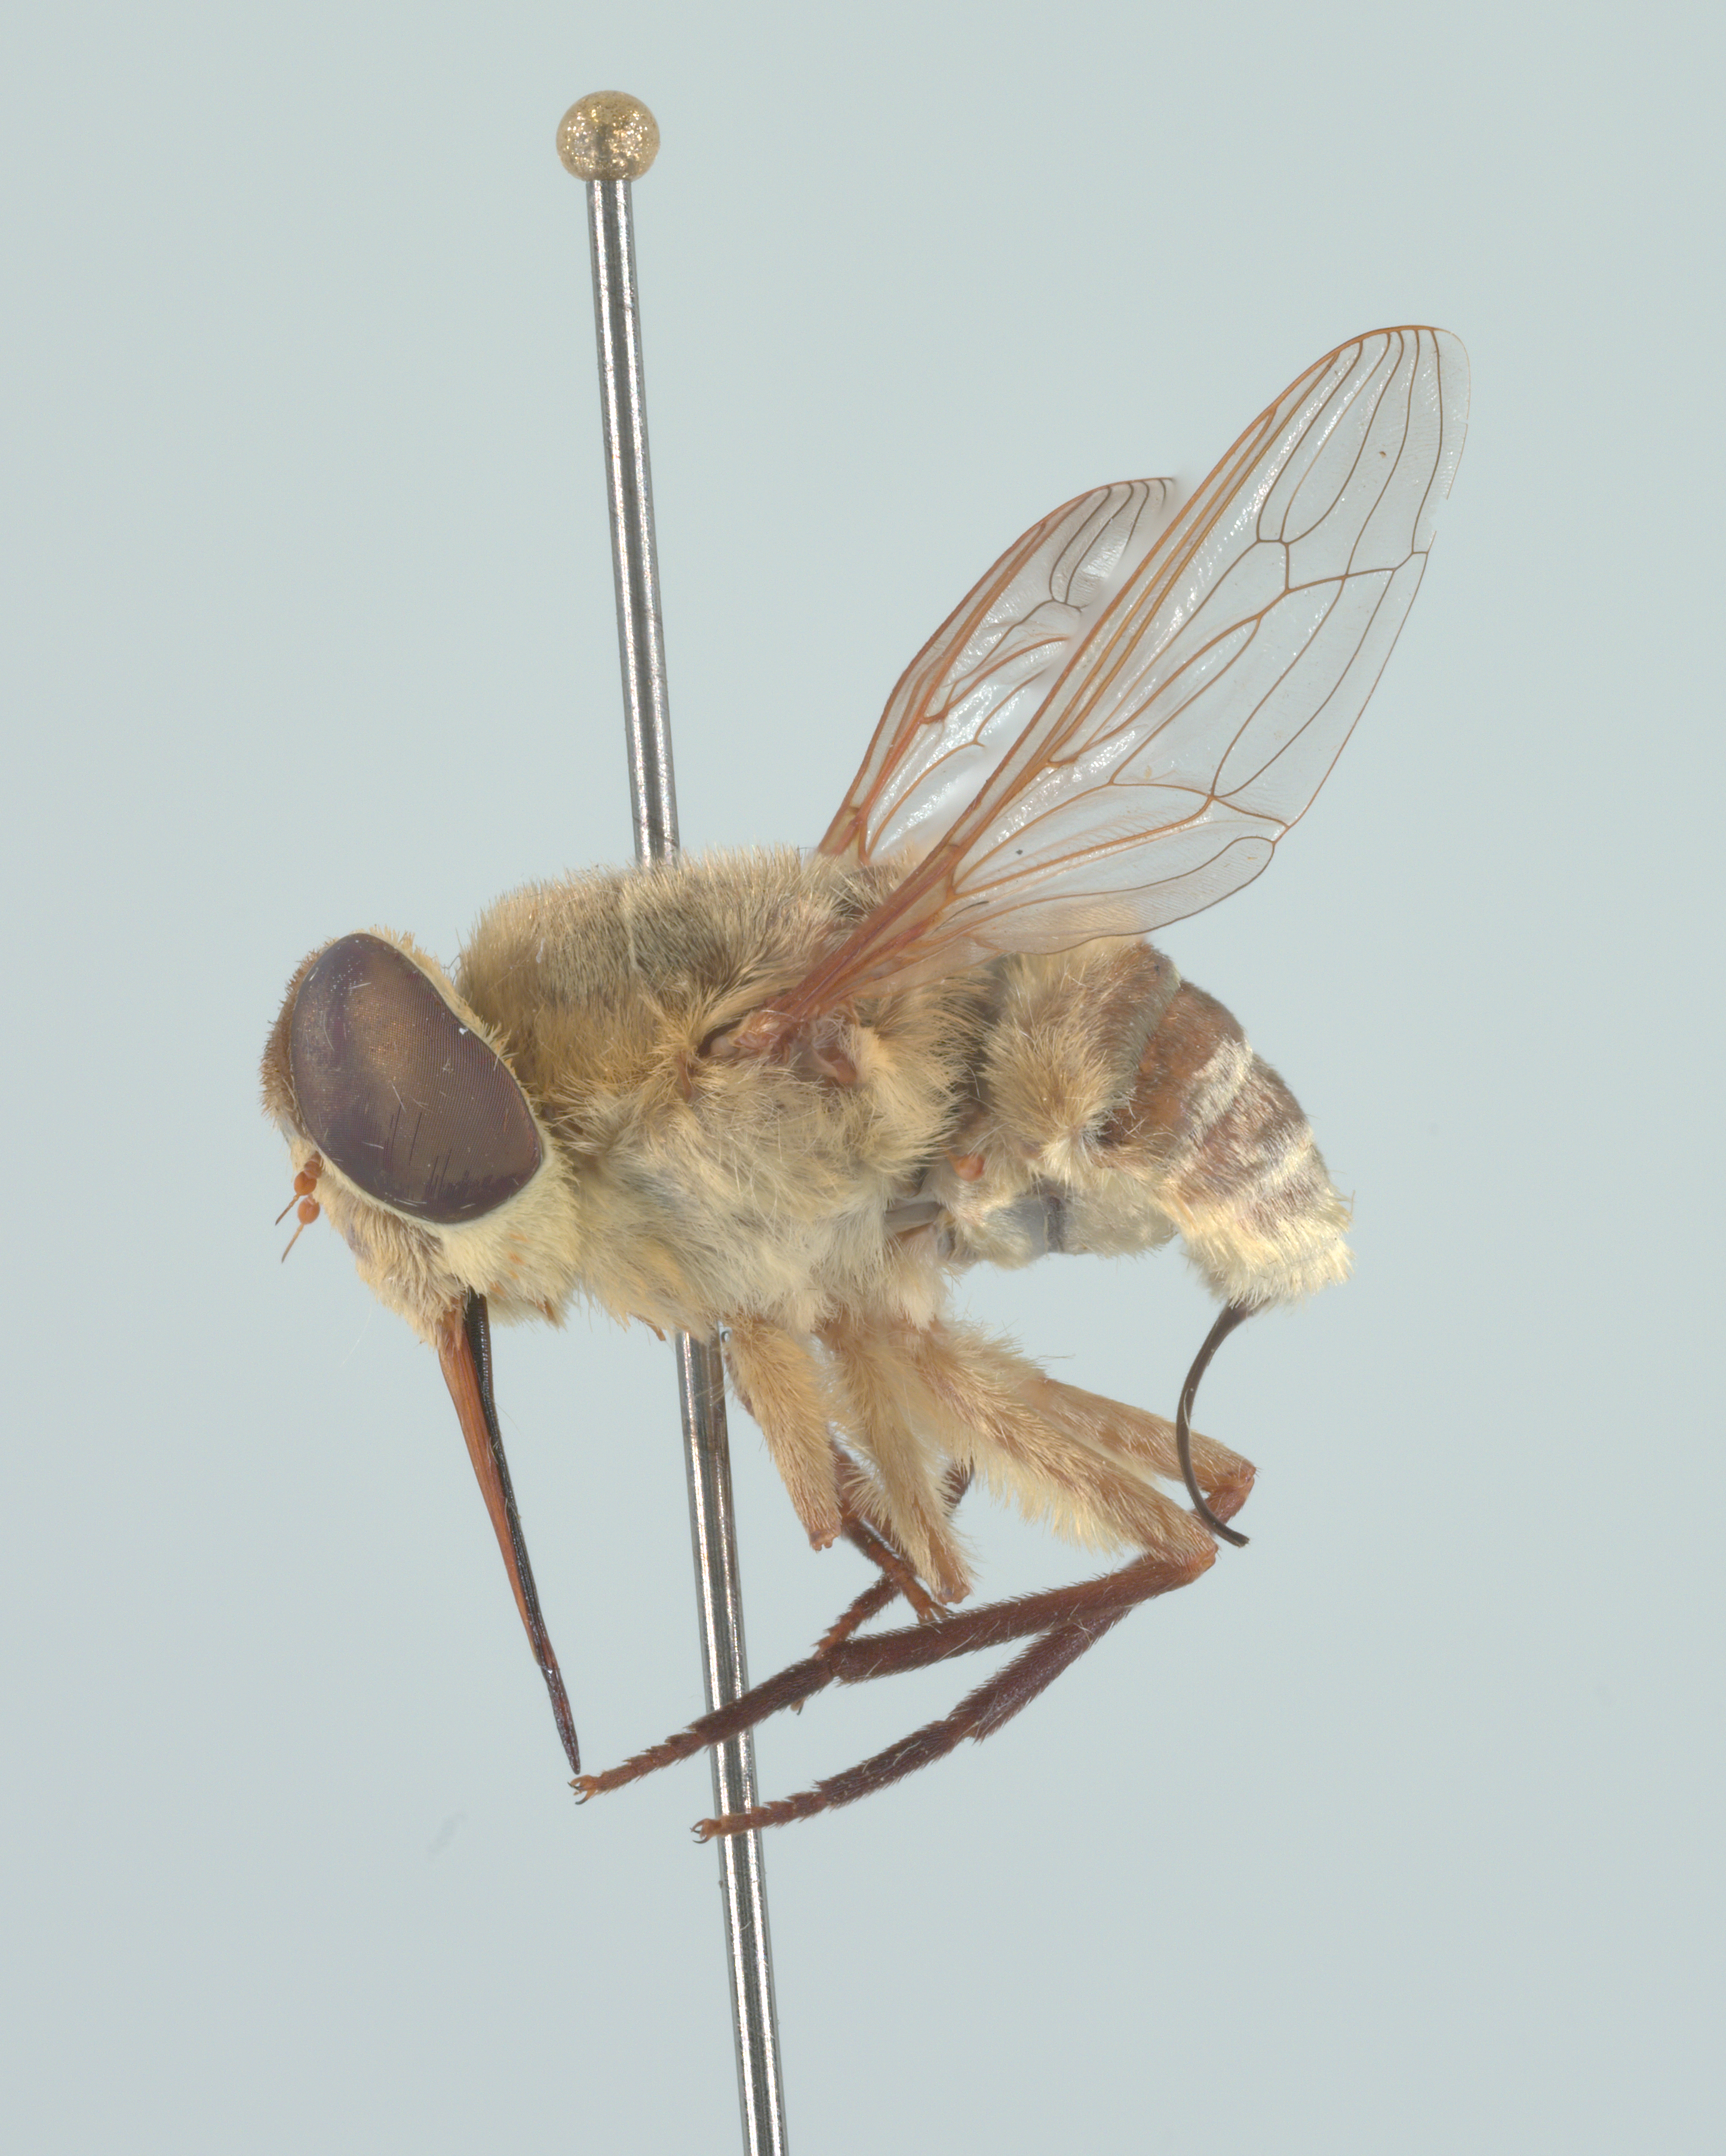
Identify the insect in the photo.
Neorhynchocephalus volaticus
